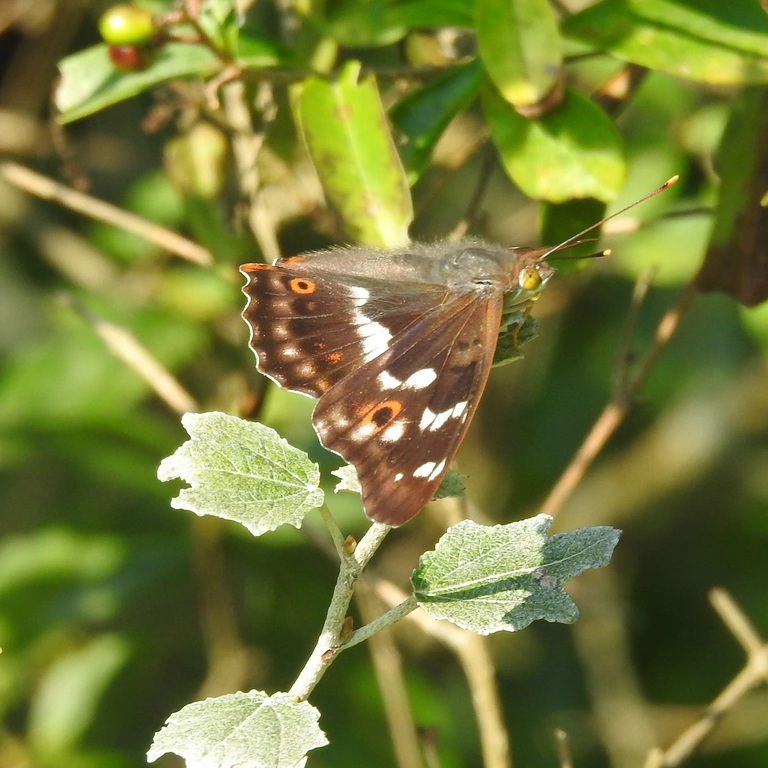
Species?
Apatura ilia
